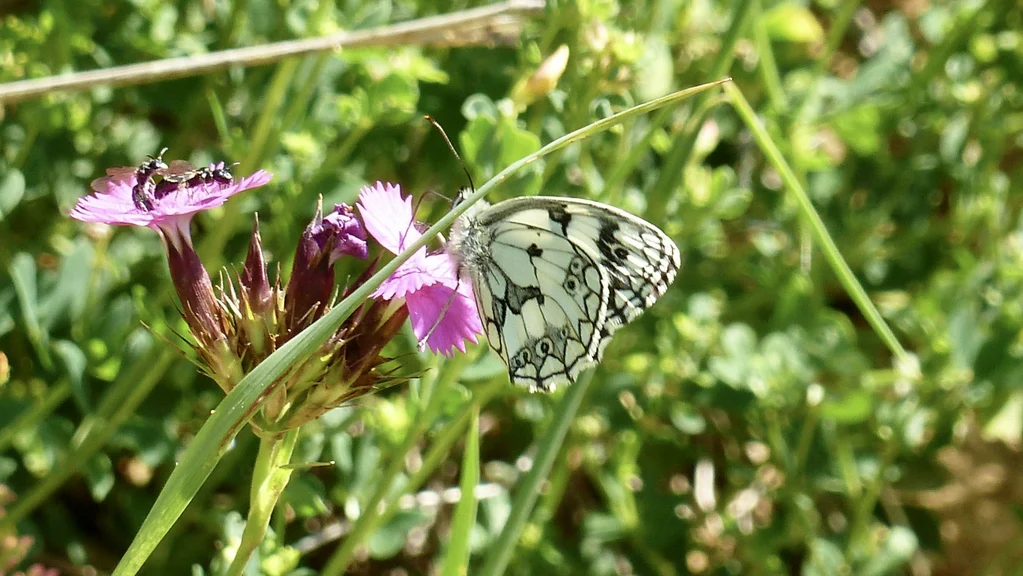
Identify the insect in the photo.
Melanargia galathea
